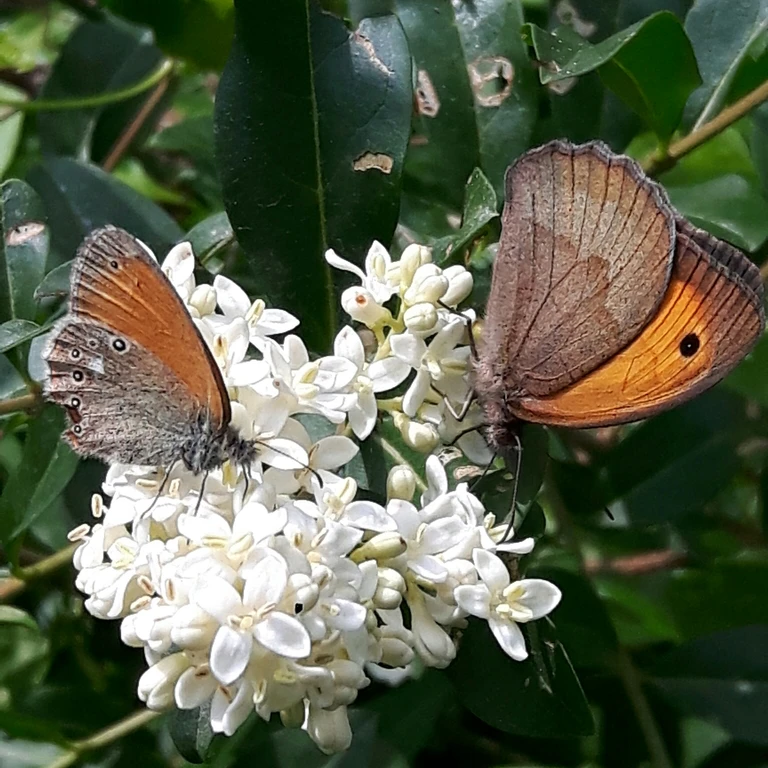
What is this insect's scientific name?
Maniola jurtina
